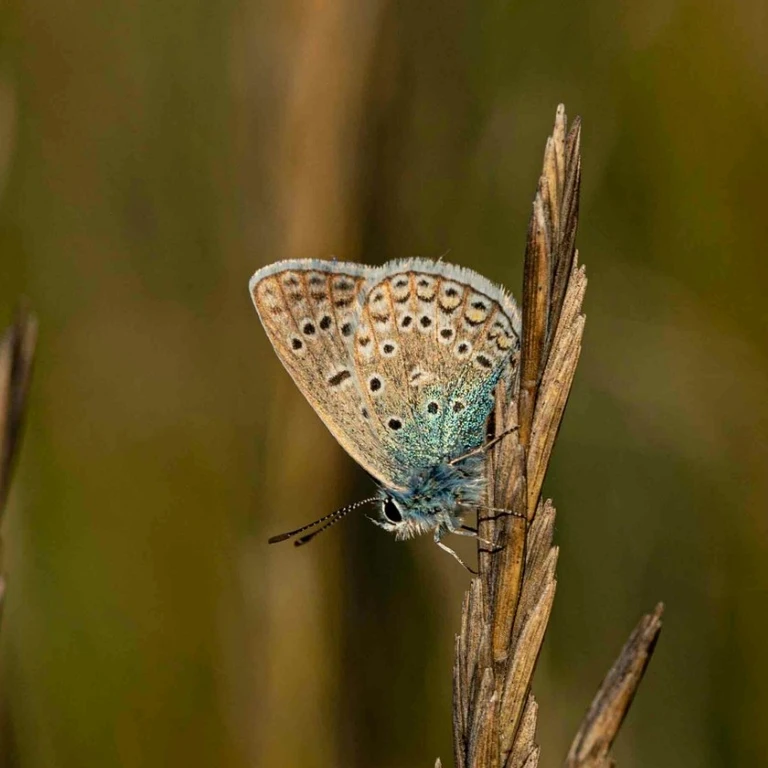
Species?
Polyommatus icarus
